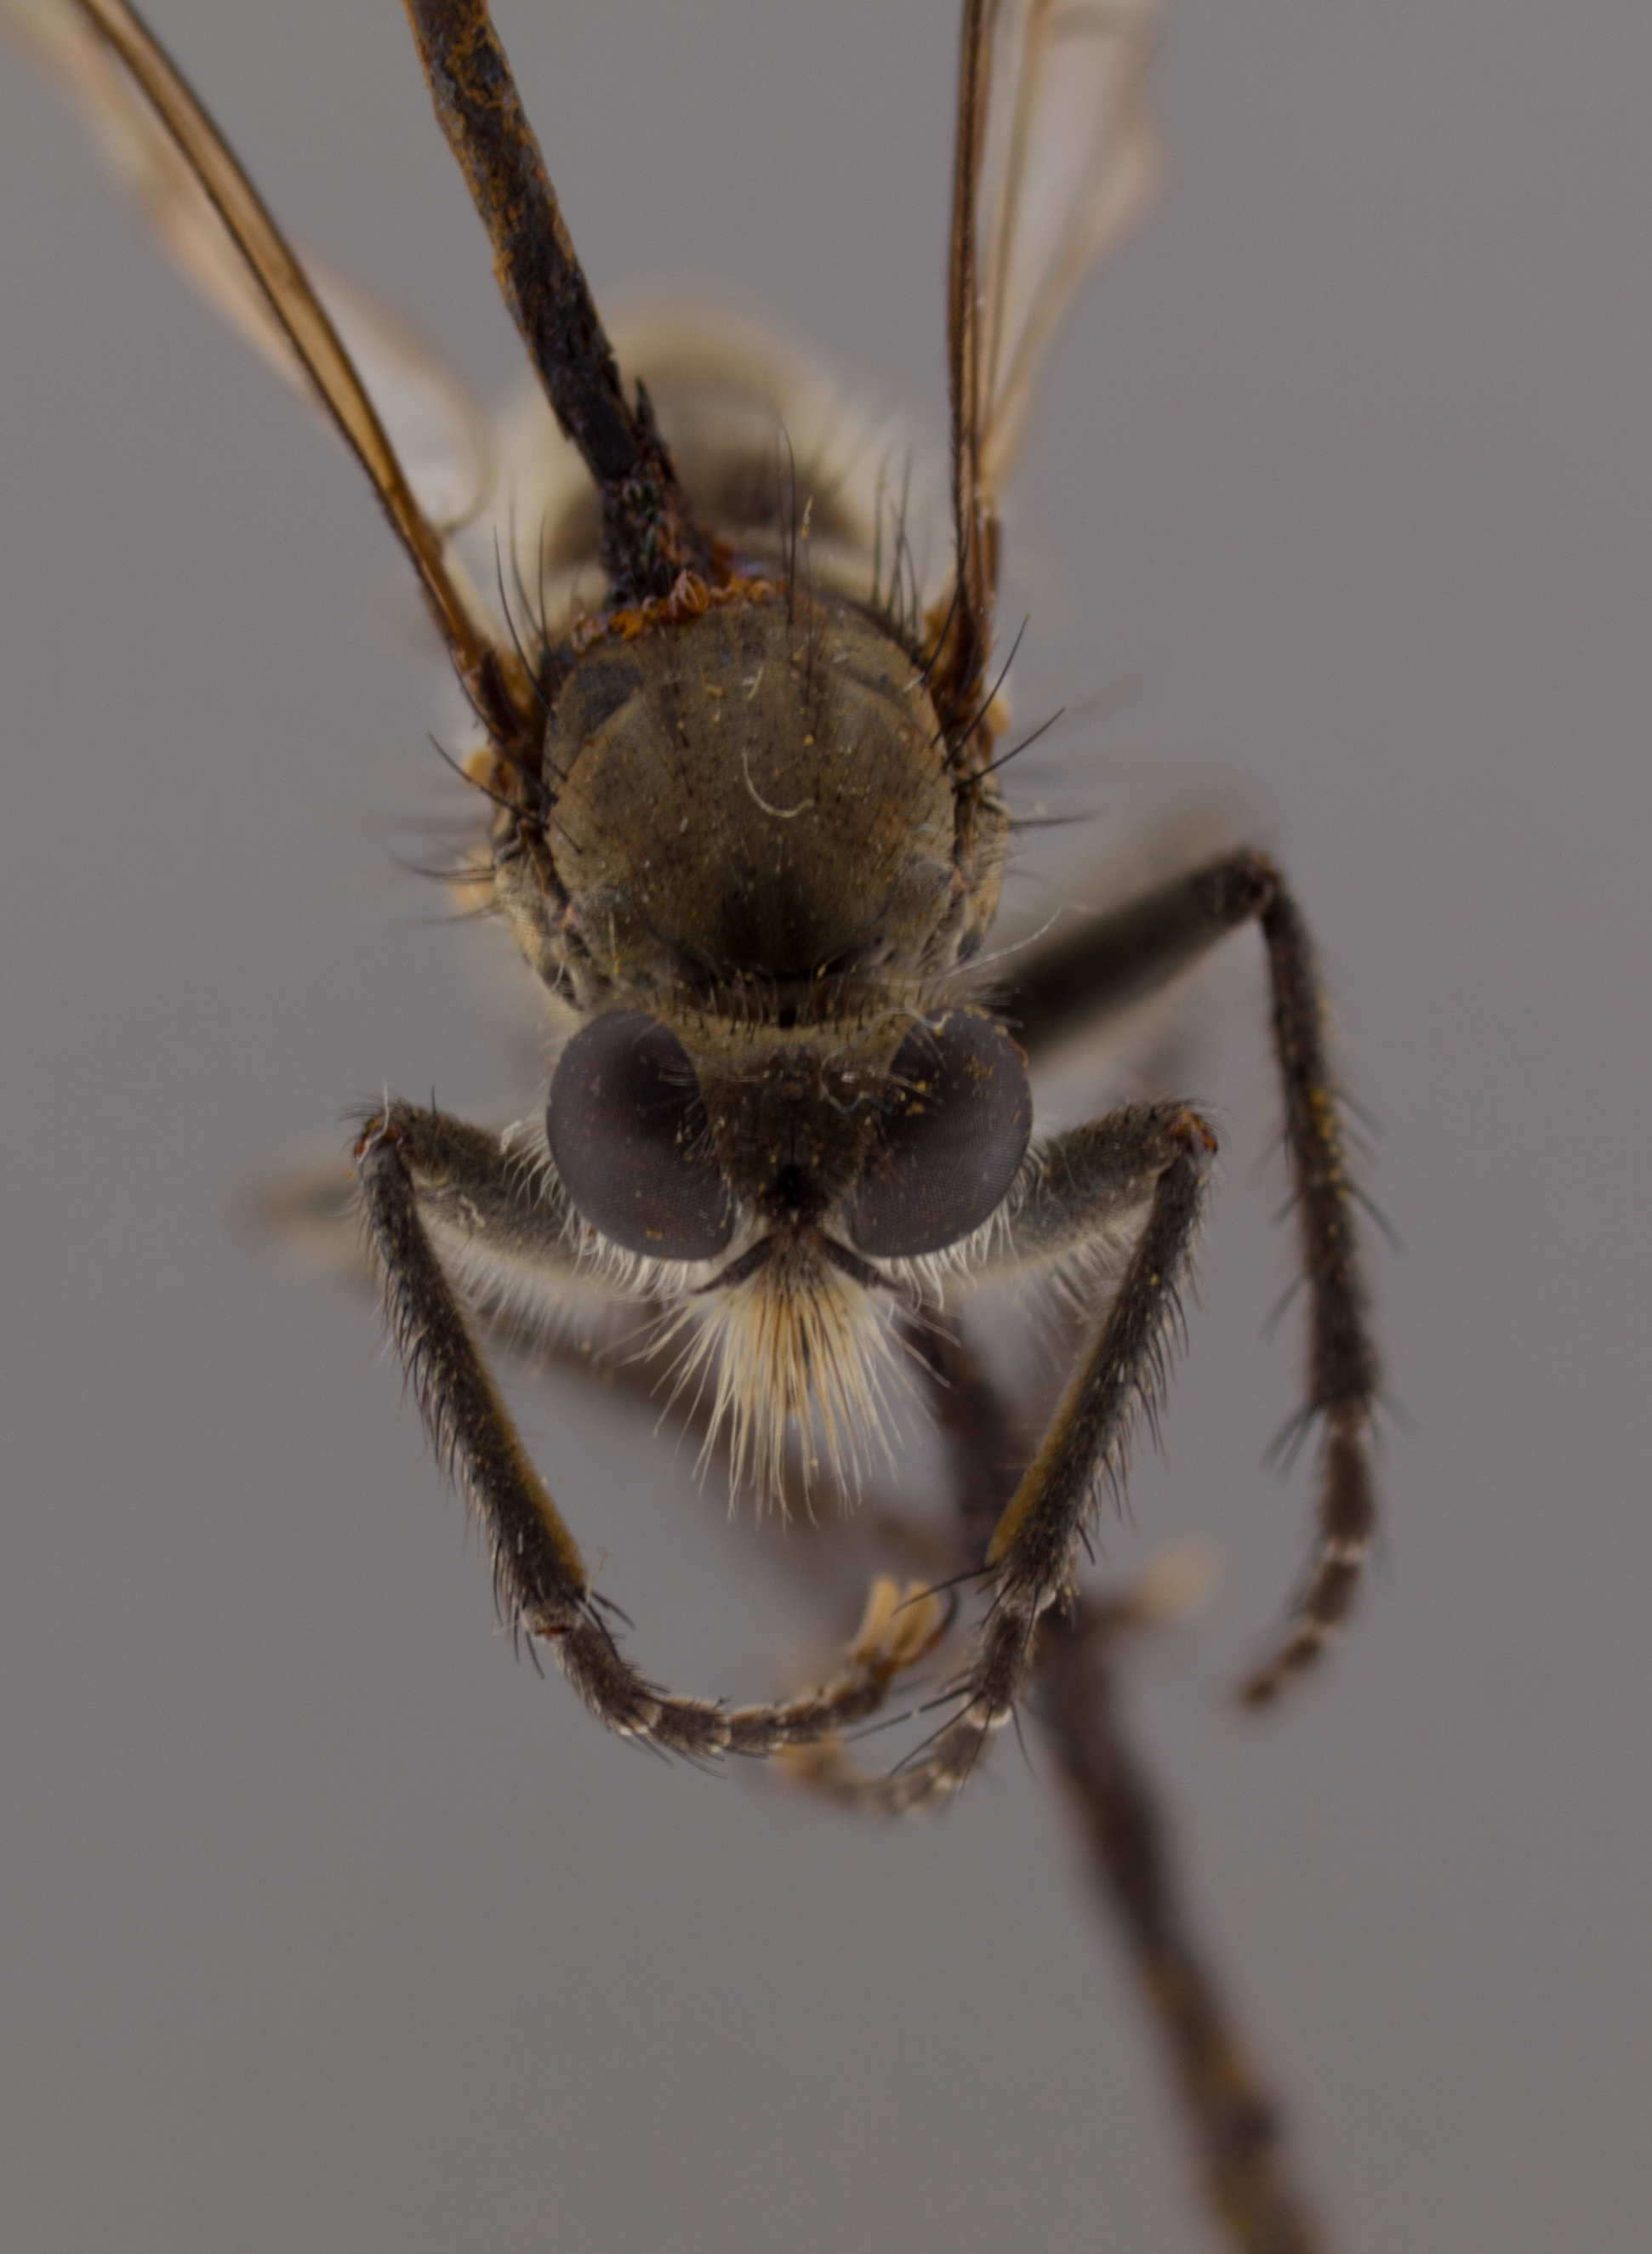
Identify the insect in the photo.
Lasiopogon ripicola
